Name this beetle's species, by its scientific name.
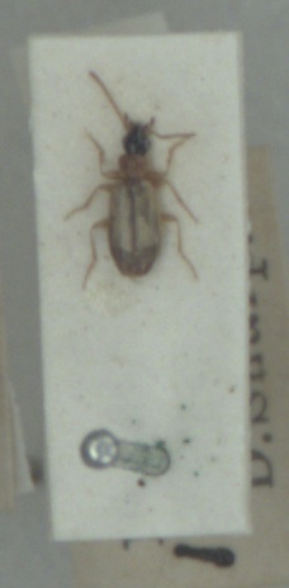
Philorhizus melanocephalus
